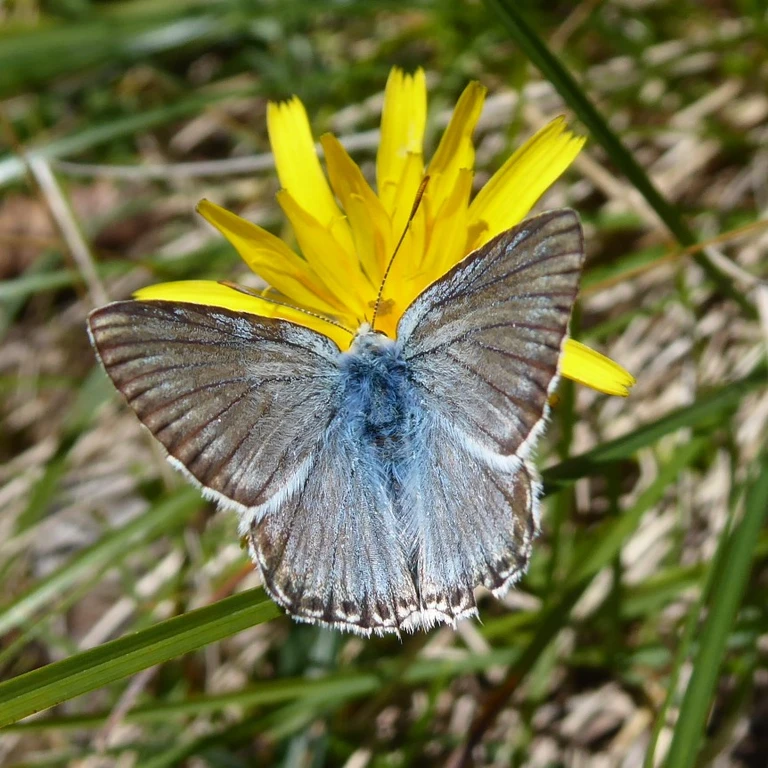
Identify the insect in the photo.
Lysandra coridon
